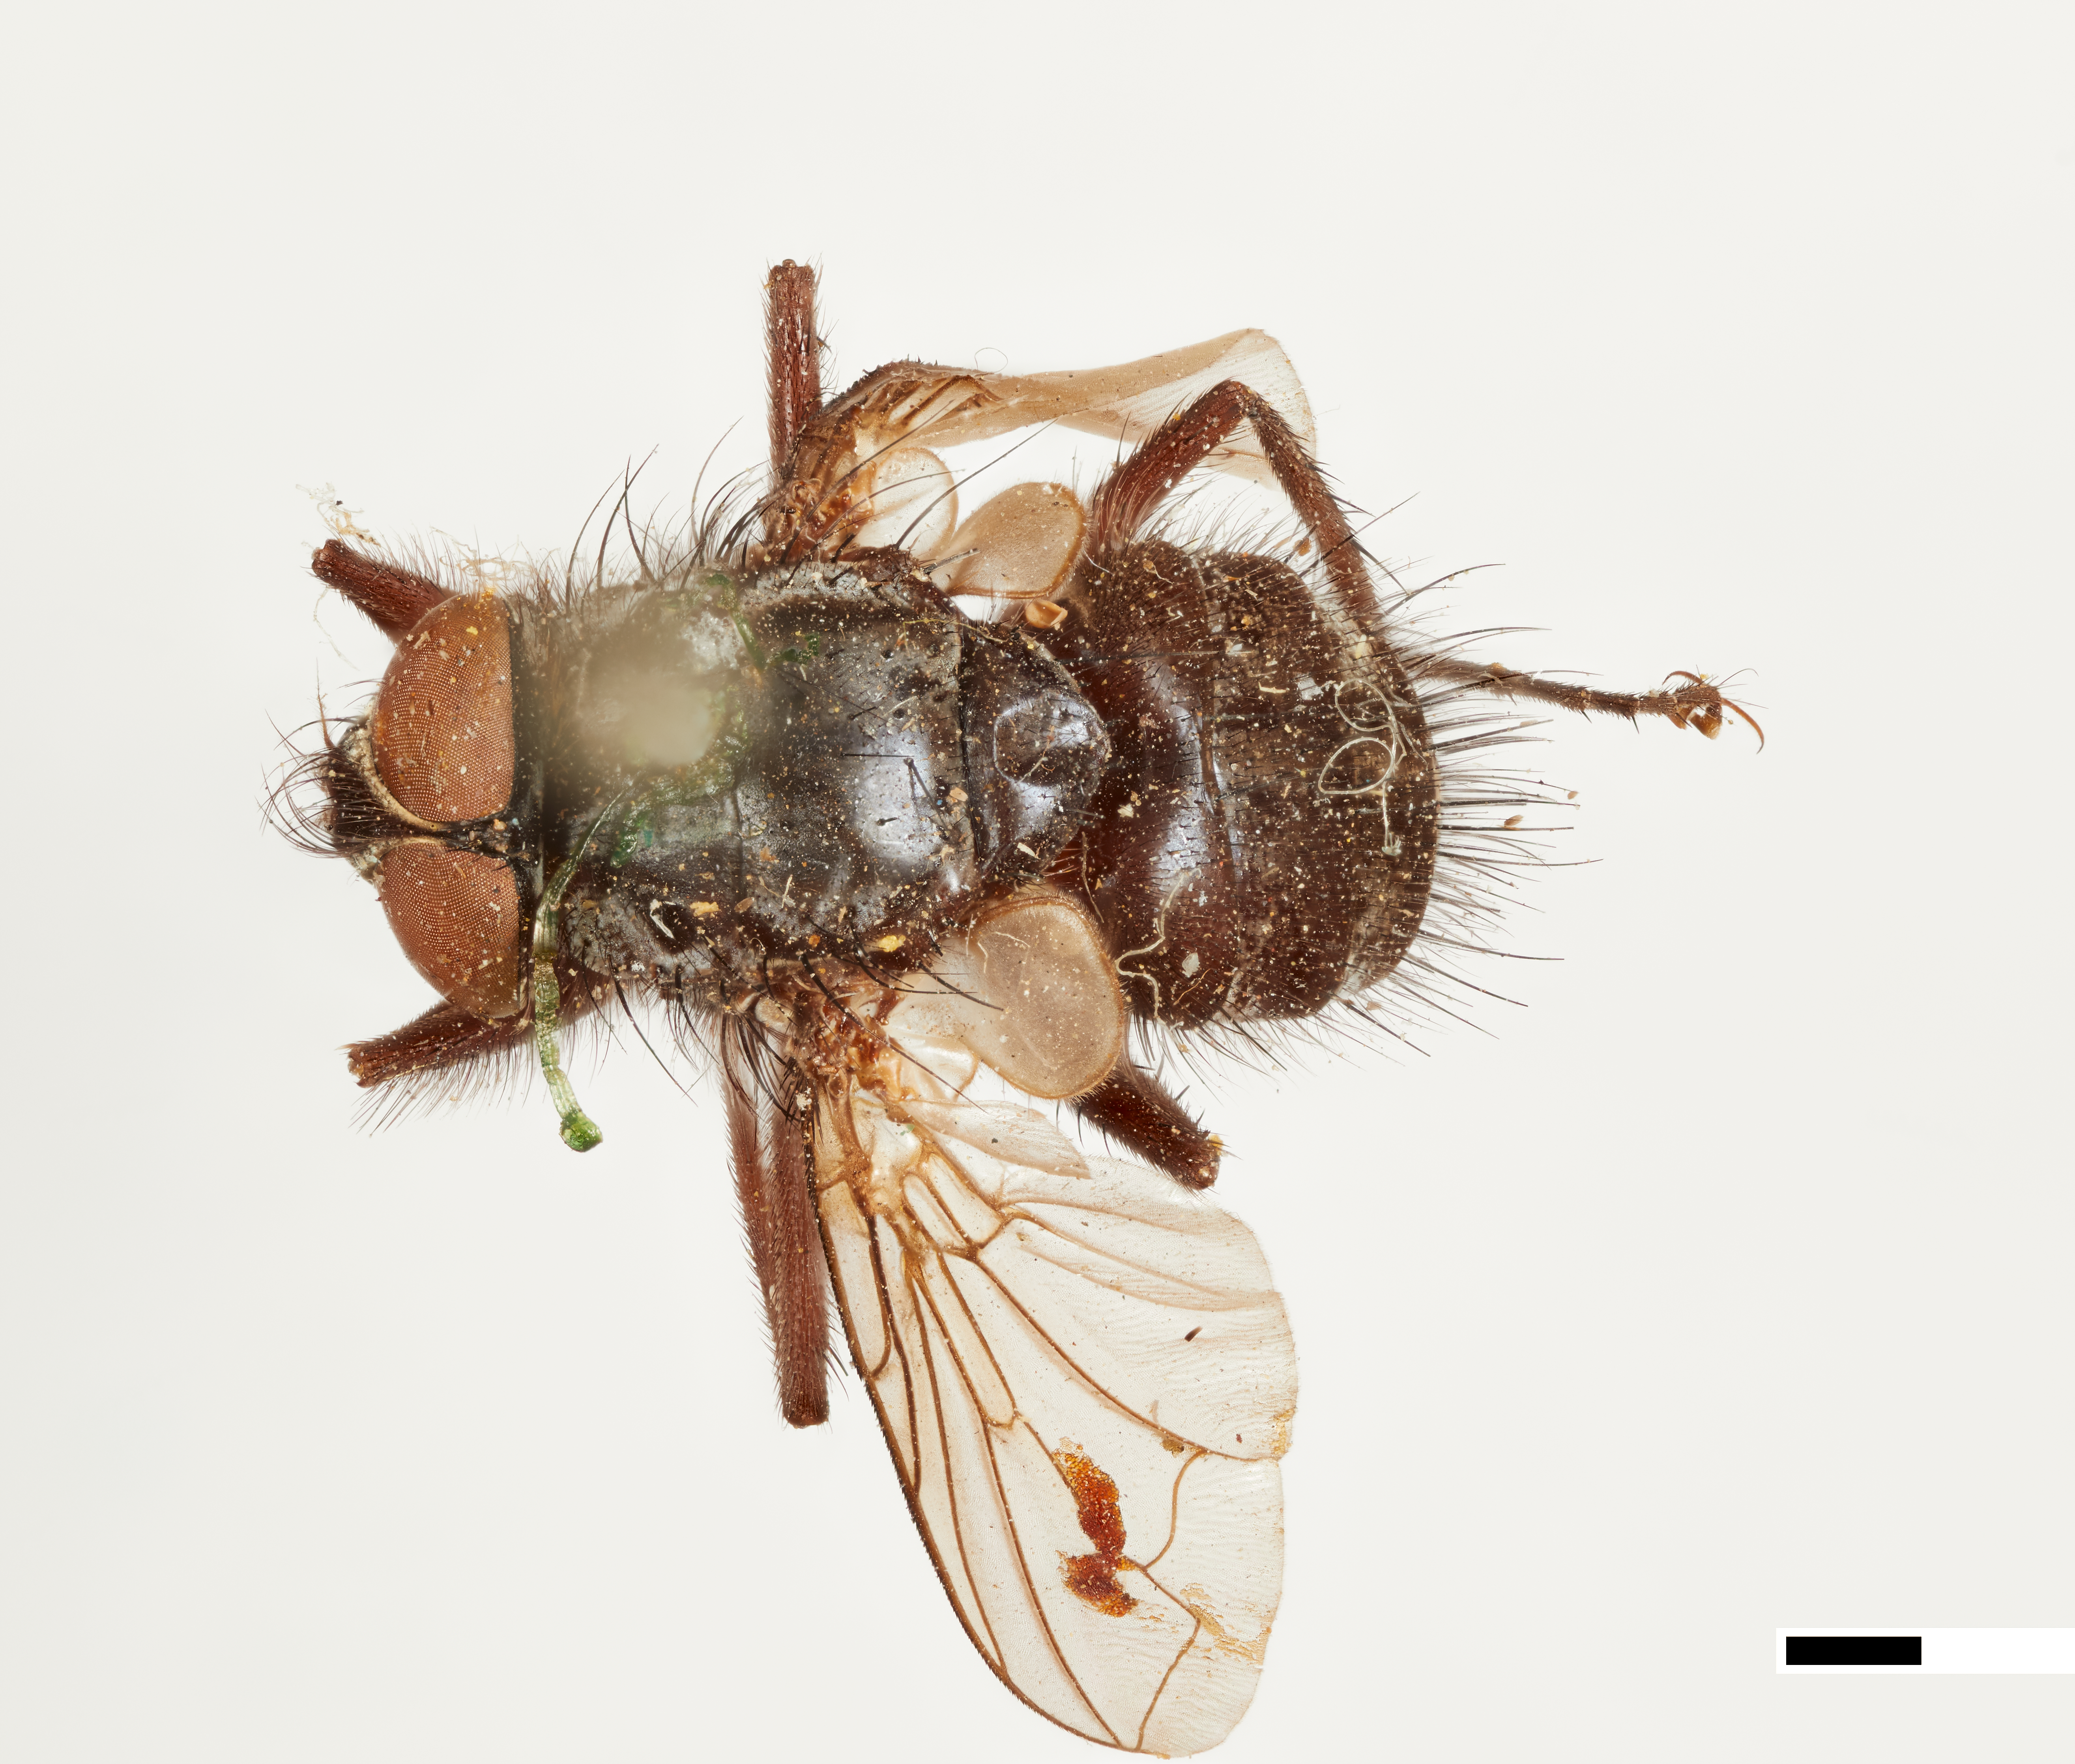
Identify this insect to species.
Paraphyto borealis
